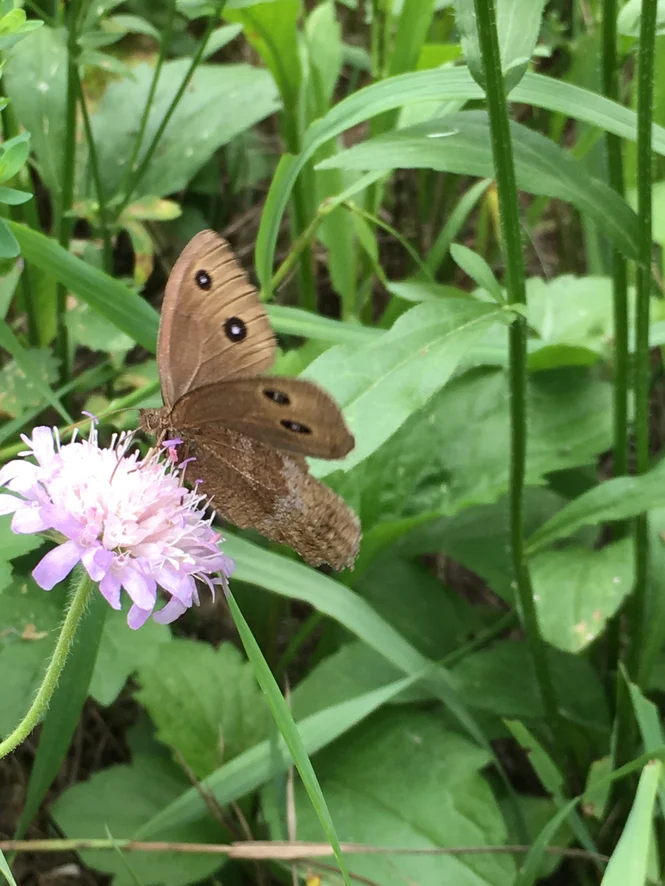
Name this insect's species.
Minois dryas
